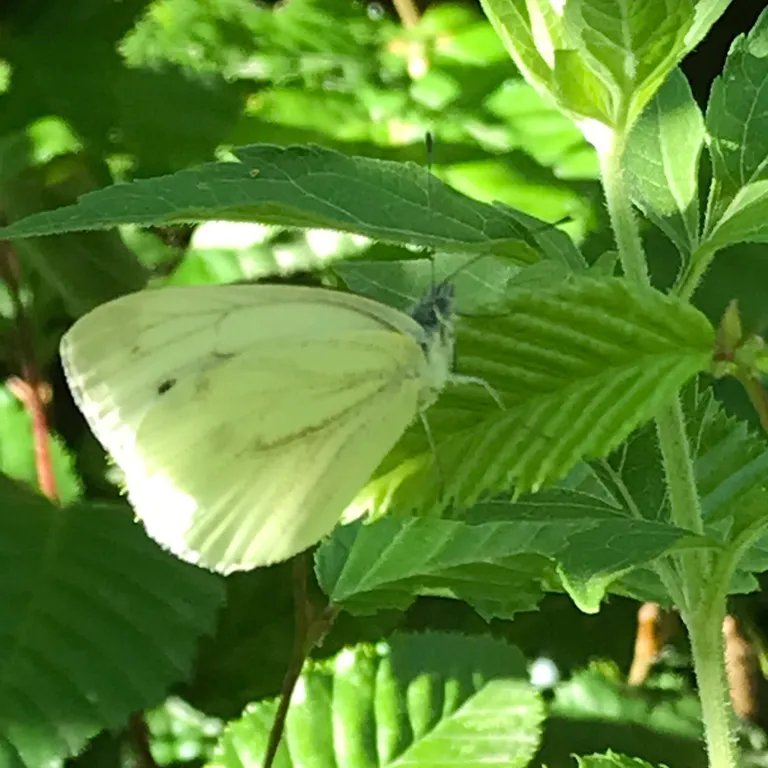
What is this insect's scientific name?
Pieris napi
